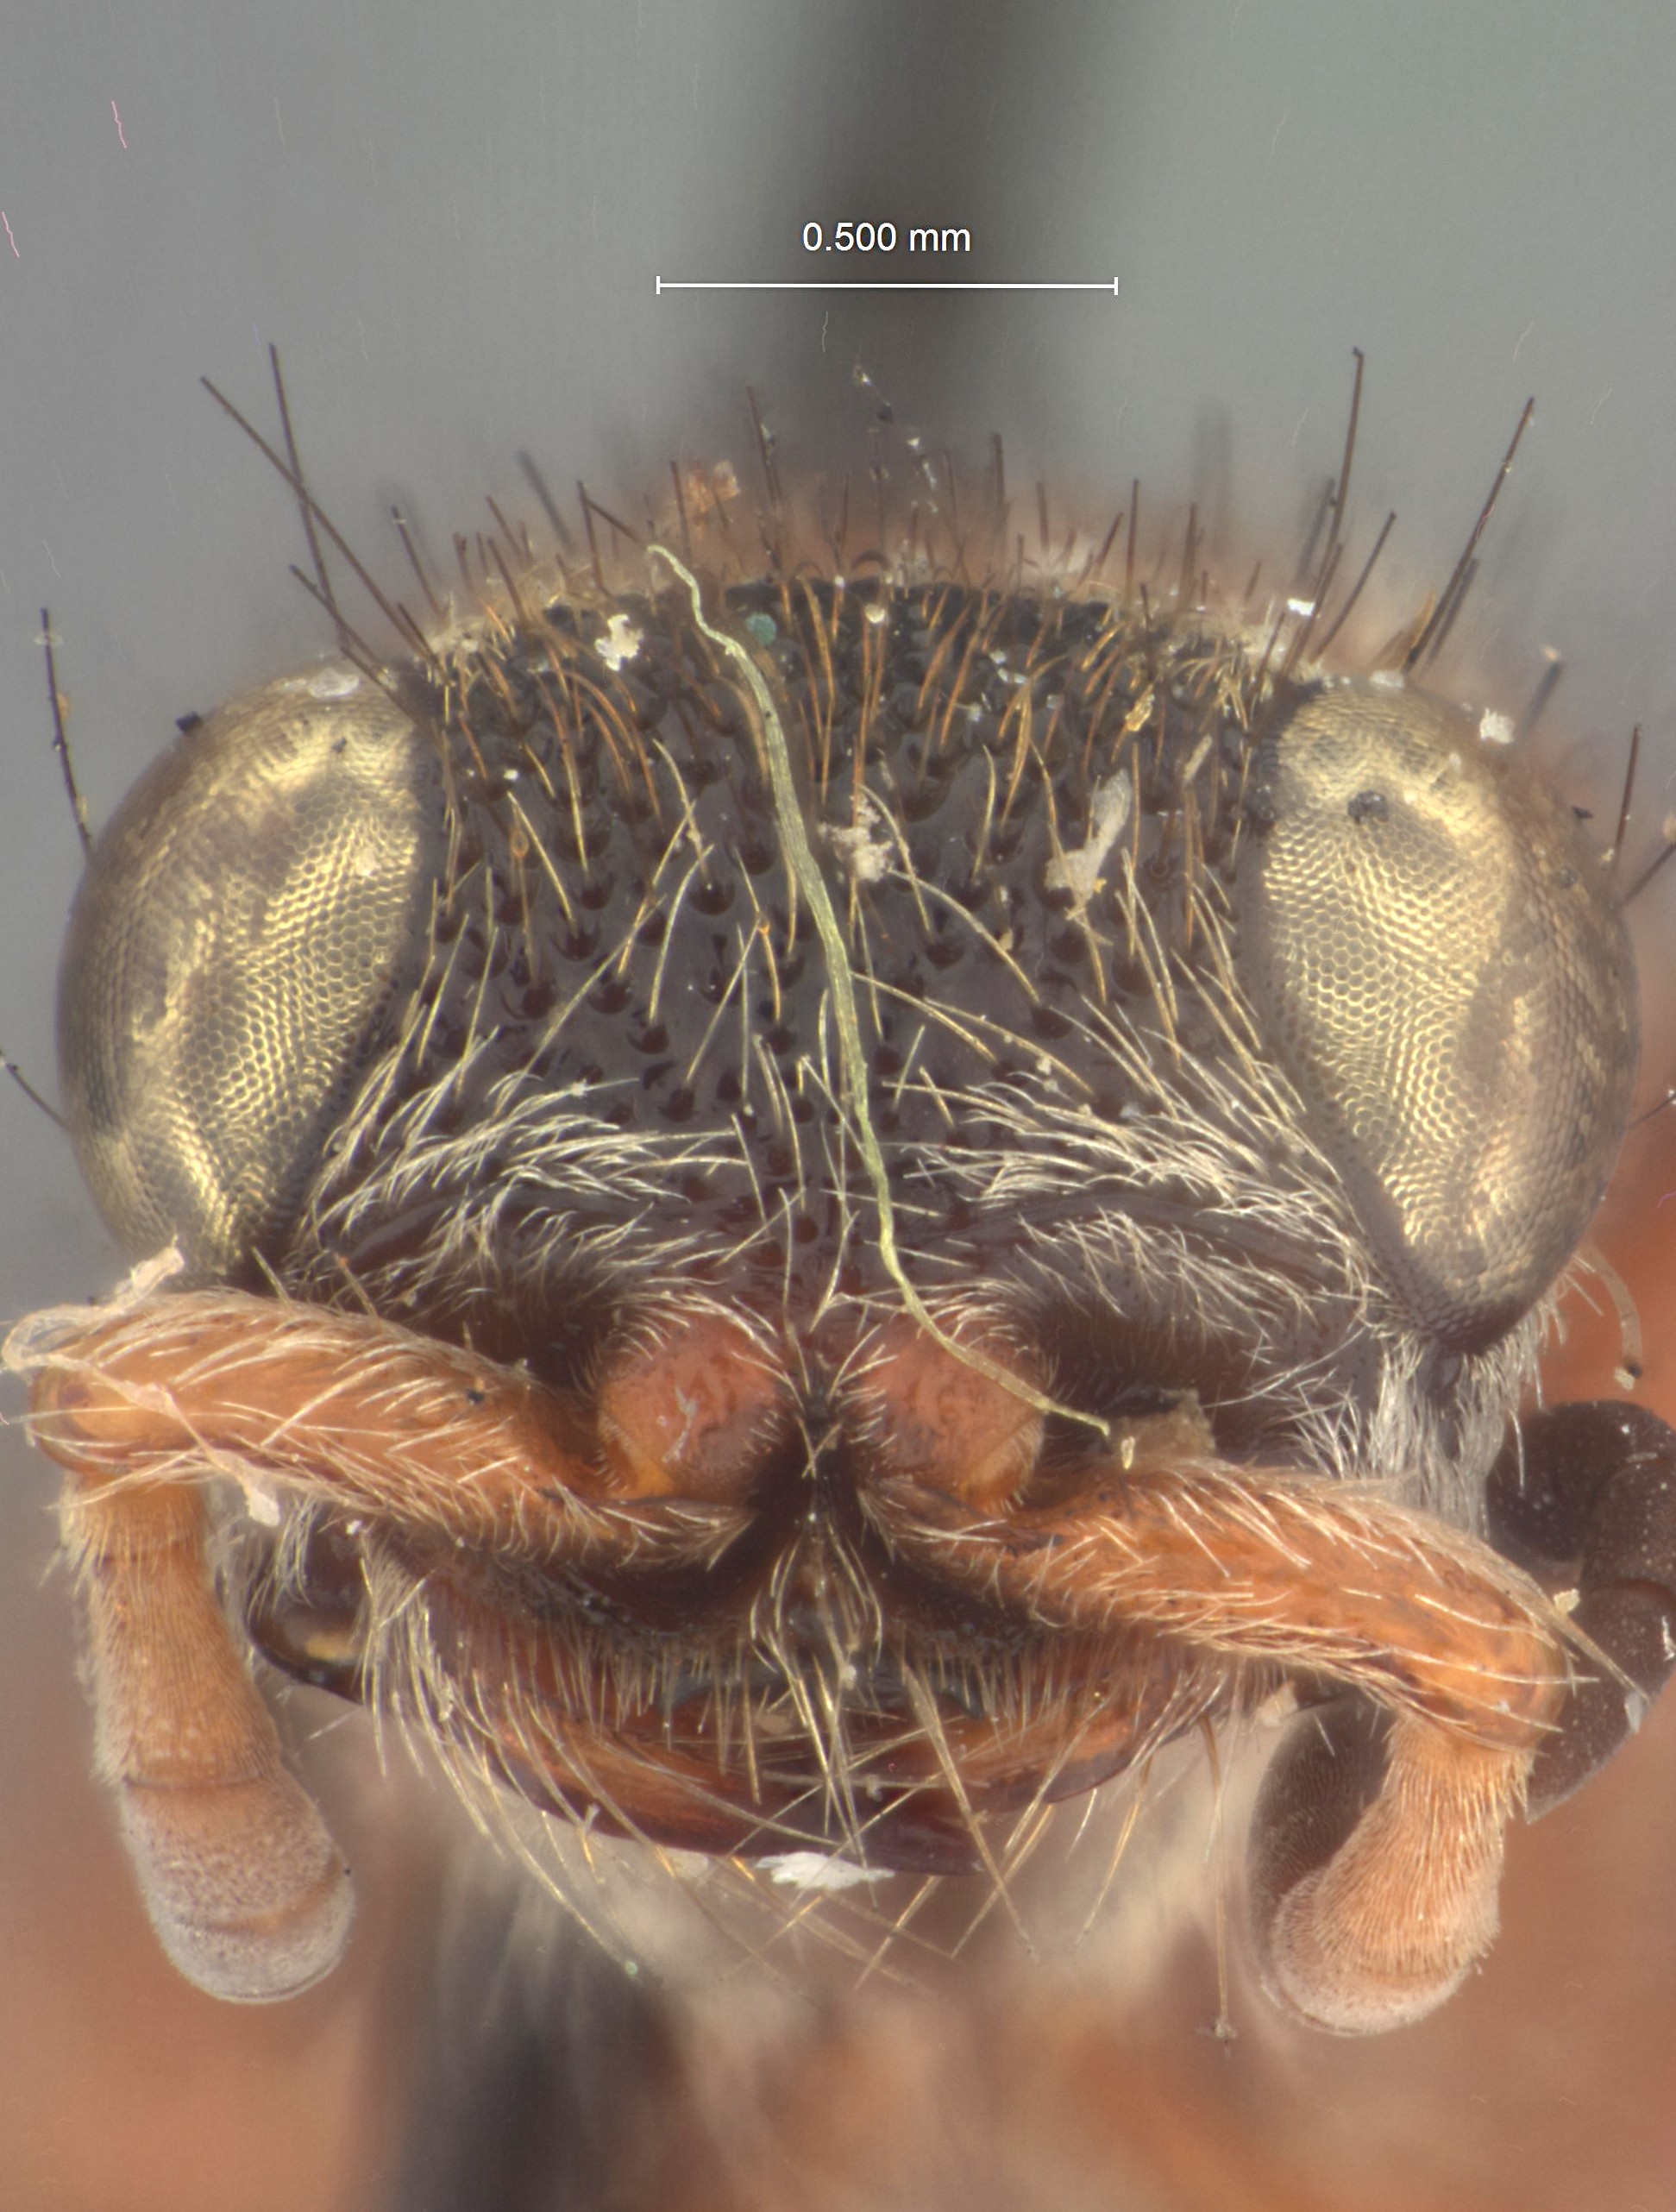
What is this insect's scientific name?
Timulla runata
